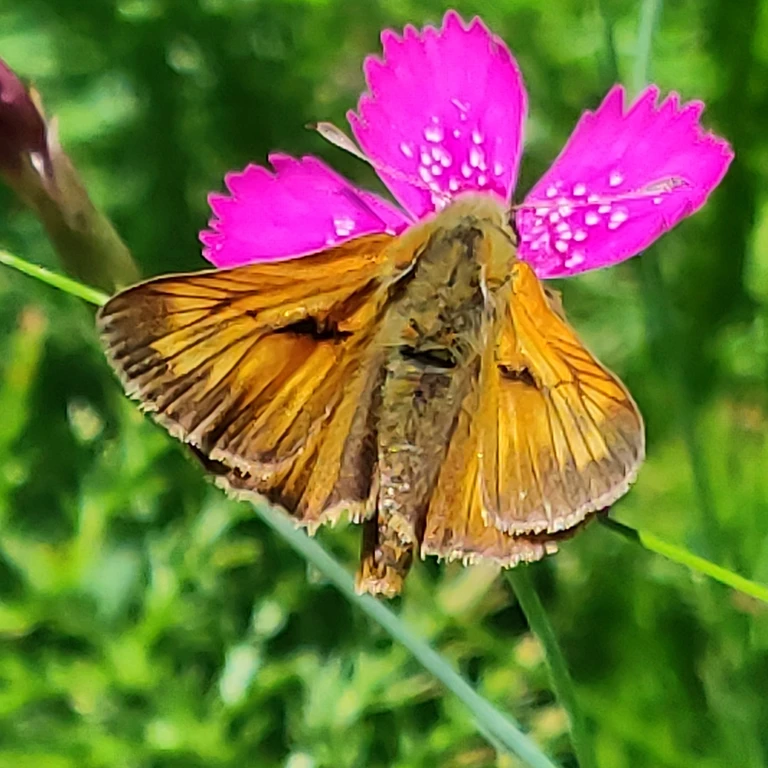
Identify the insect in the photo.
Ochlodes sylvanus (also Ochlodes venata)
